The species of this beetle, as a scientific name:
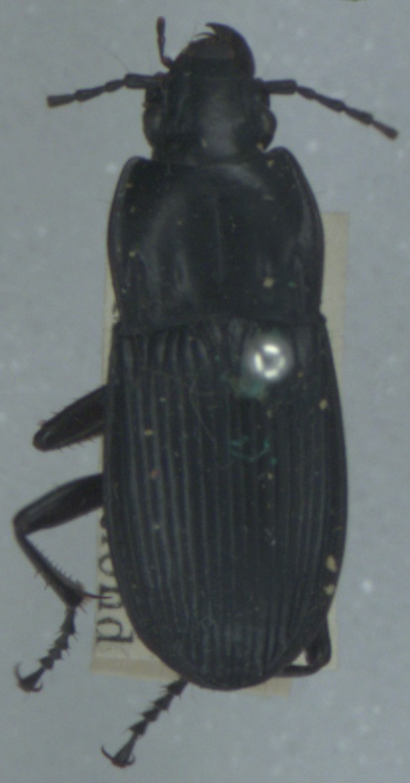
Abax parallelepipedus
